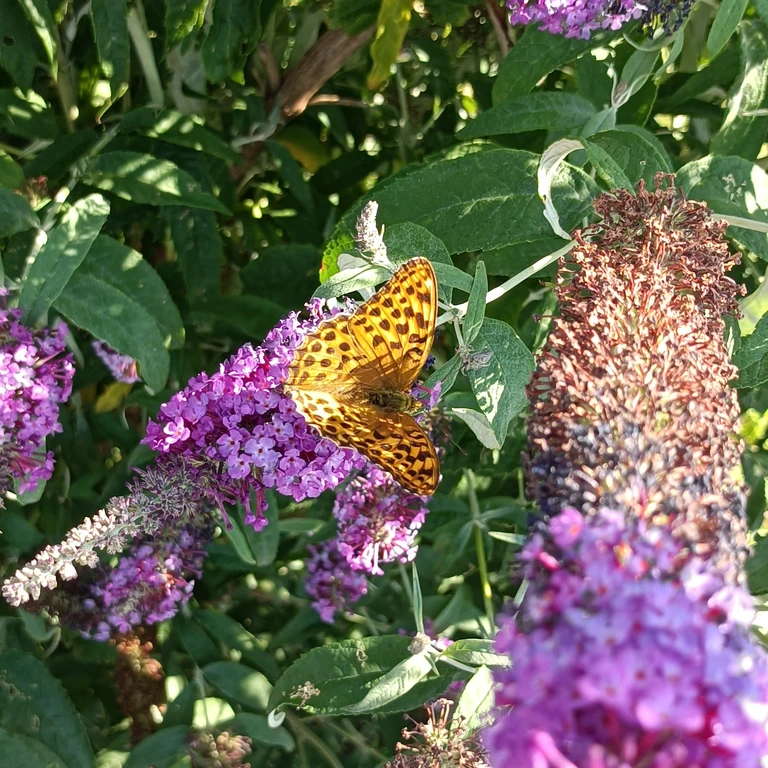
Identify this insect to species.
Argynnis paphia
